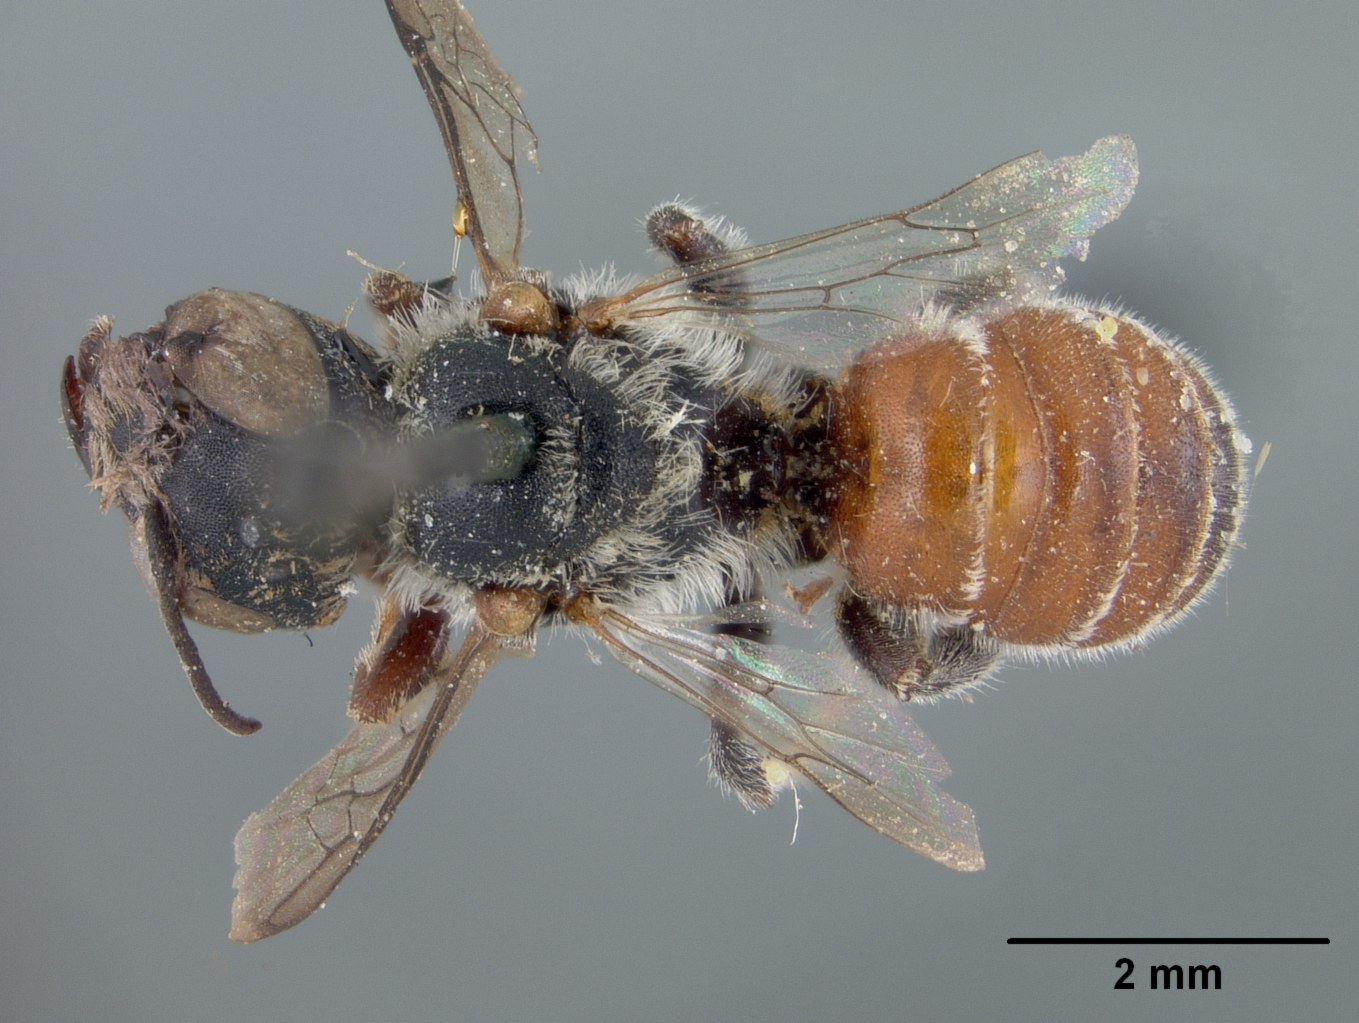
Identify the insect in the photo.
Hoplitella pentamera
